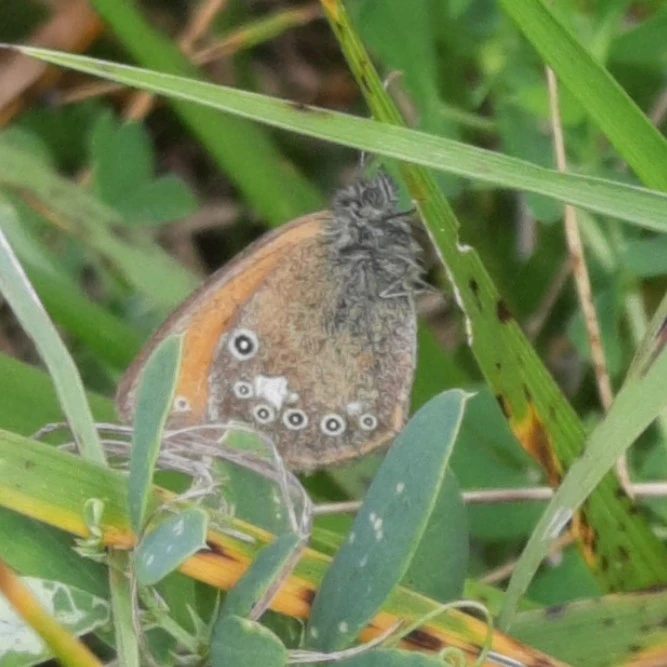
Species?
Coenonympha glycerion (also Coenonympha iphis)
